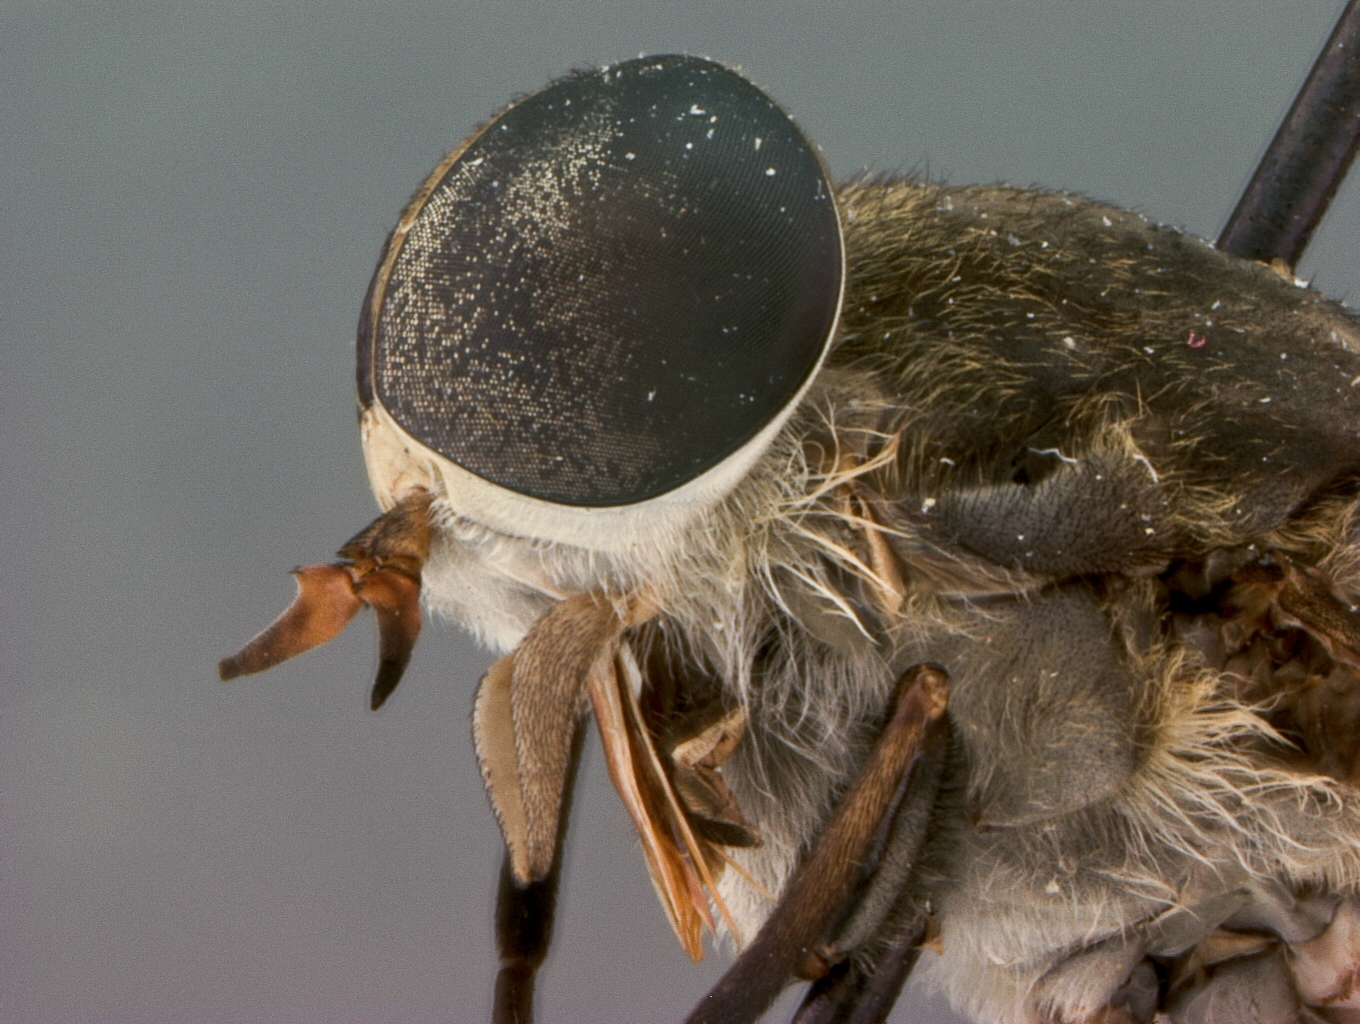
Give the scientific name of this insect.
Tabanus effilatanus
